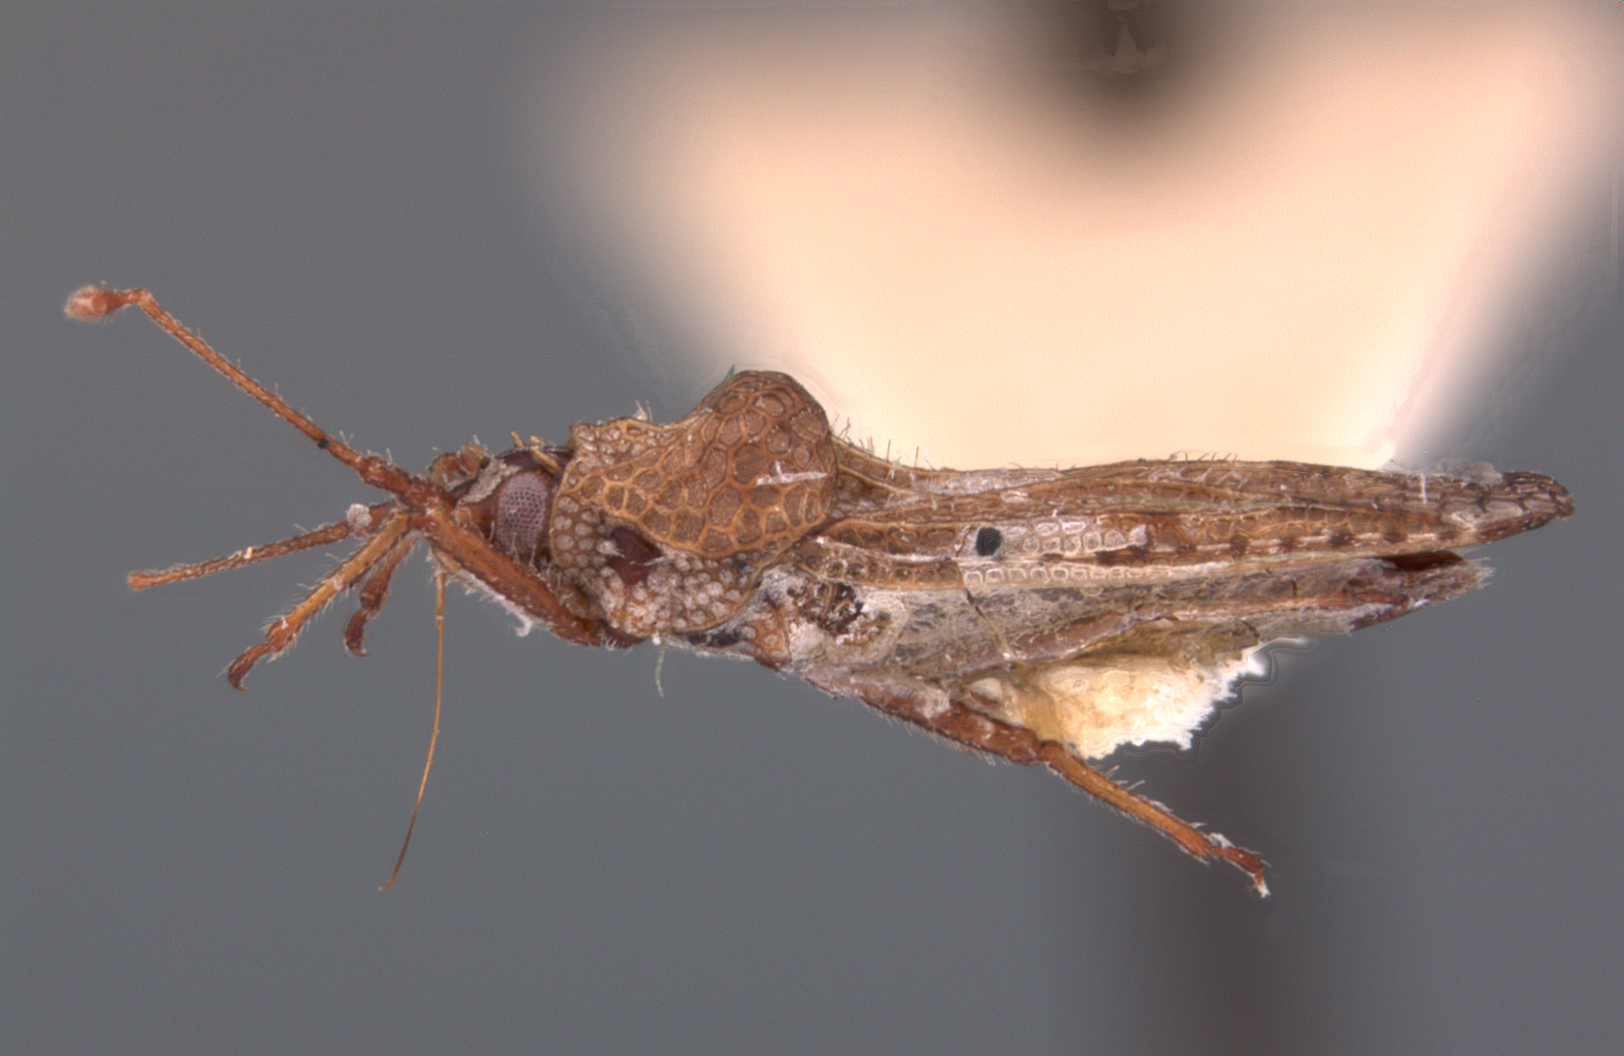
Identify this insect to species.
Cysteochila hackeri
